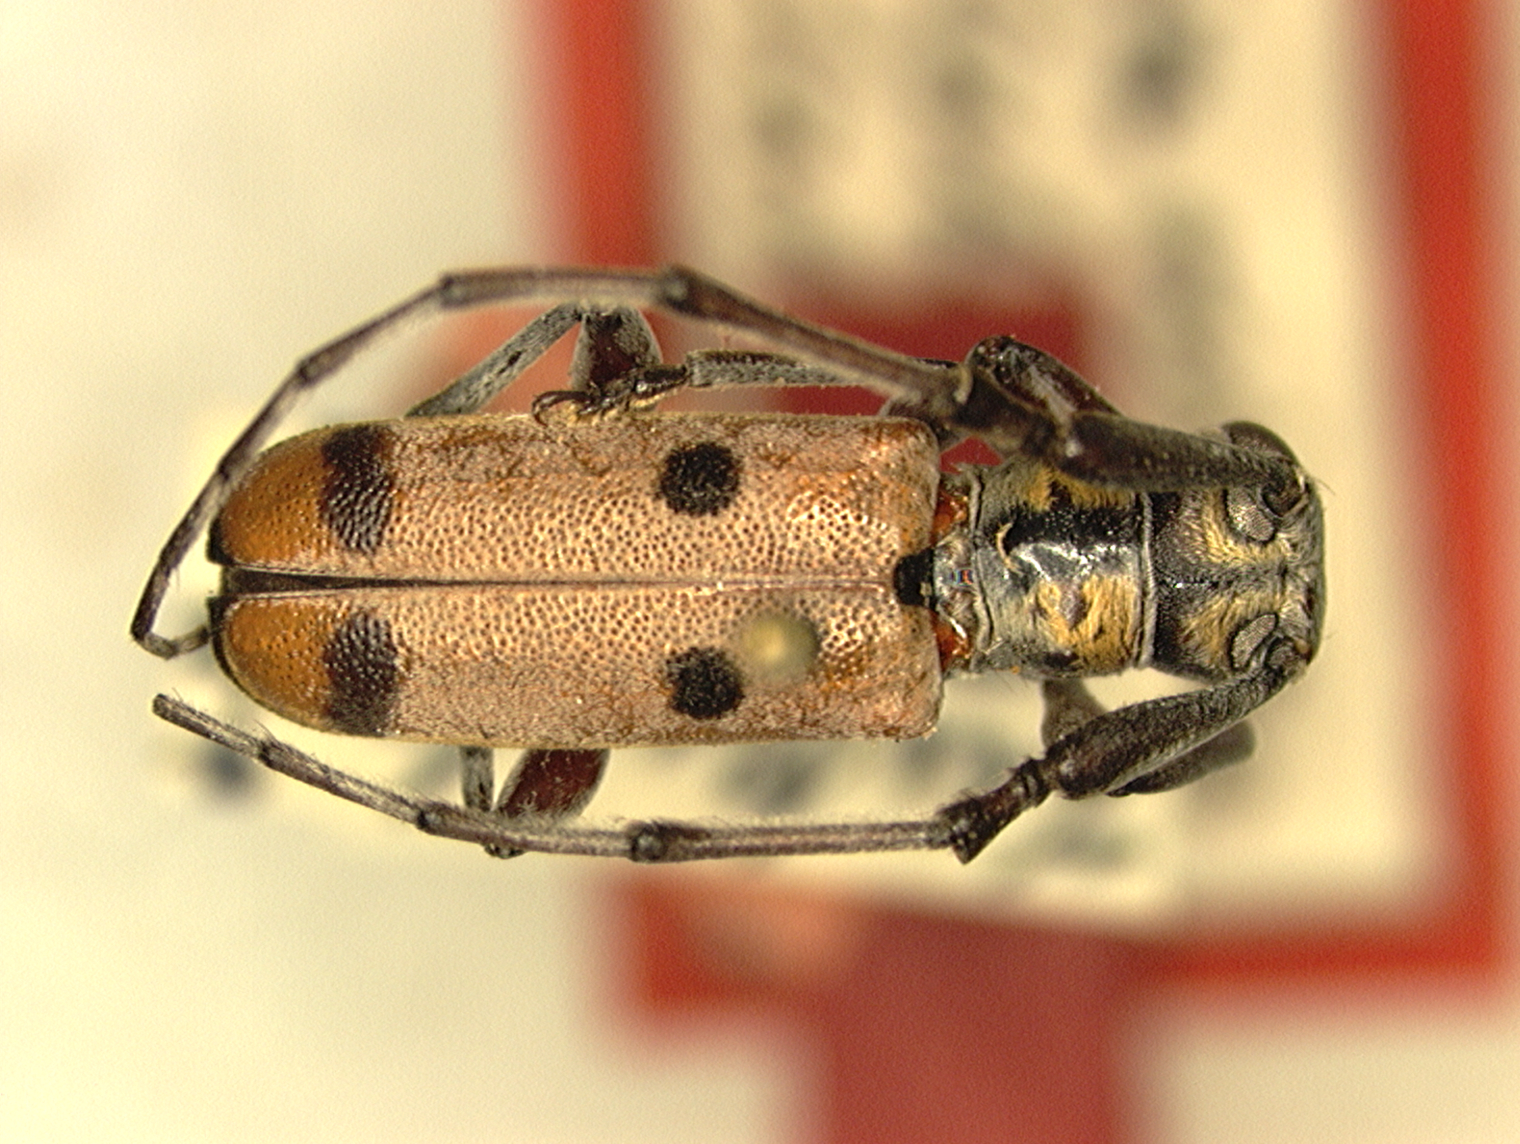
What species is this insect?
Eunidia nigromaculata
